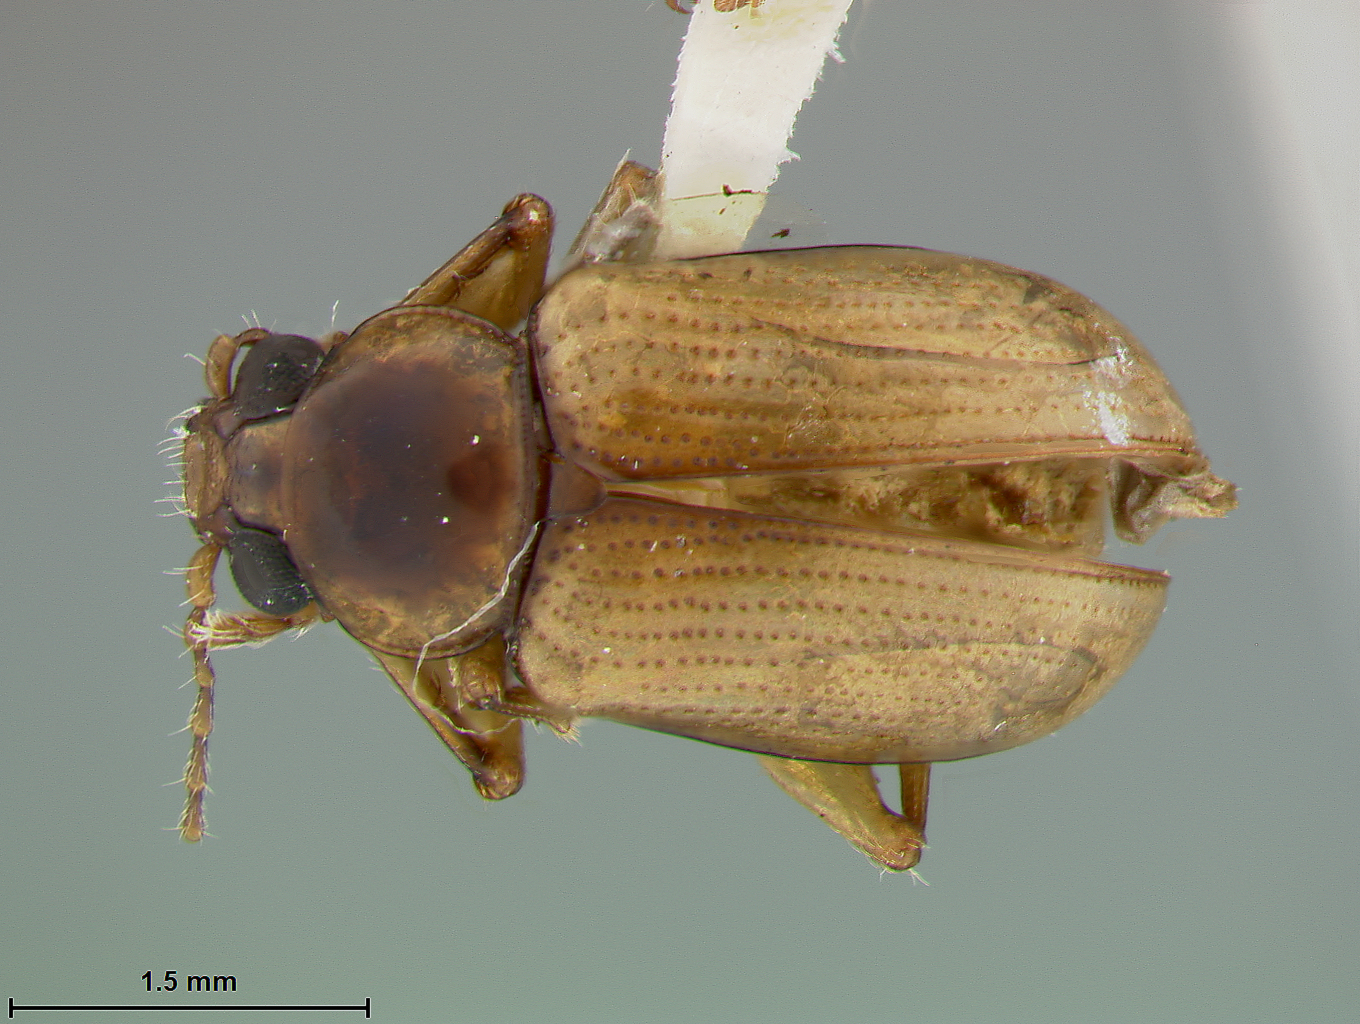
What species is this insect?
Metachroma odontotum
